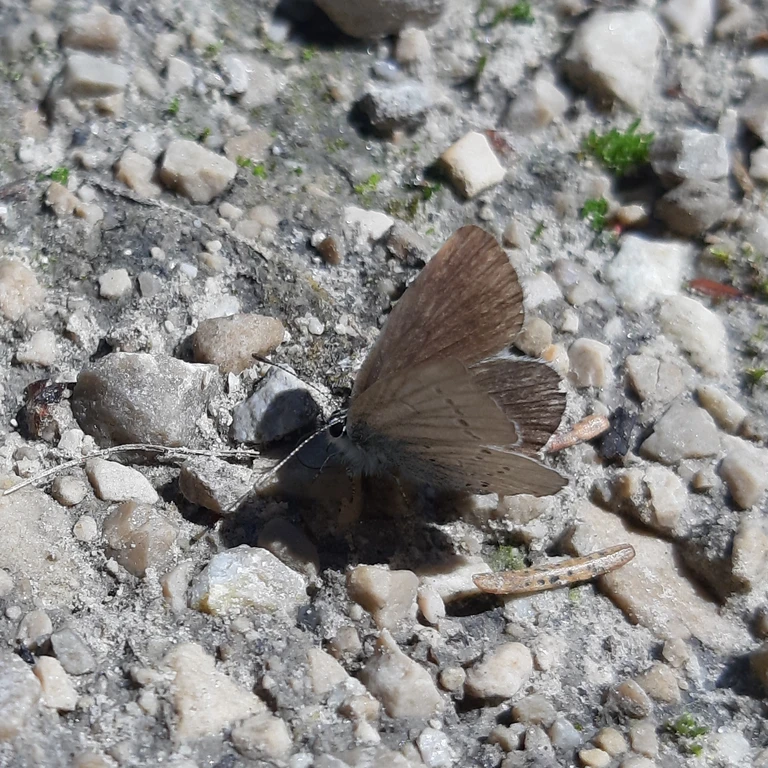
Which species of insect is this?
Cyaniris semiargus
